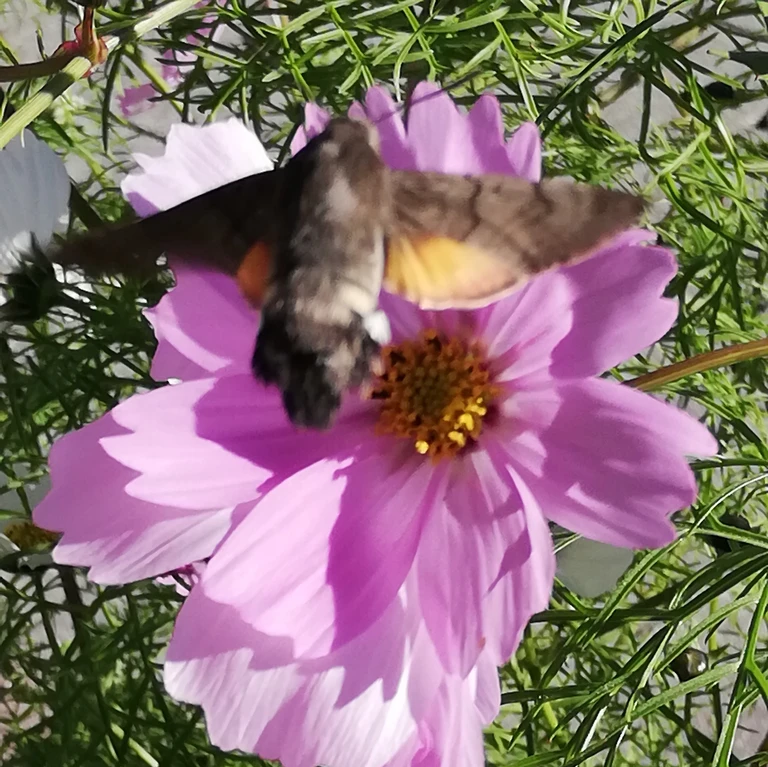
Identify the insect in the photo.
Macroglossum stellatarum
